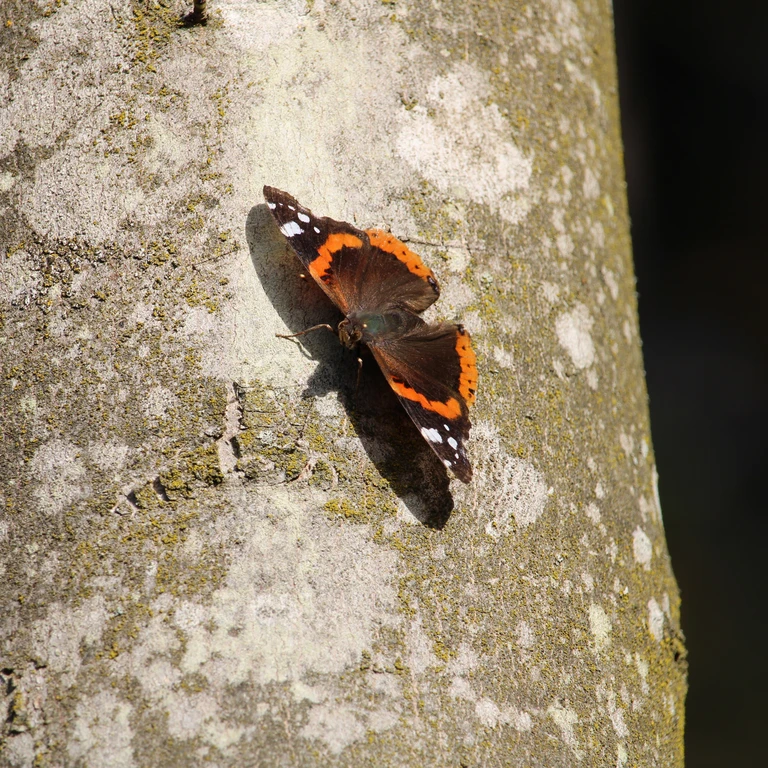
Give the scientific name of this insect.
Vanessa atalanta
